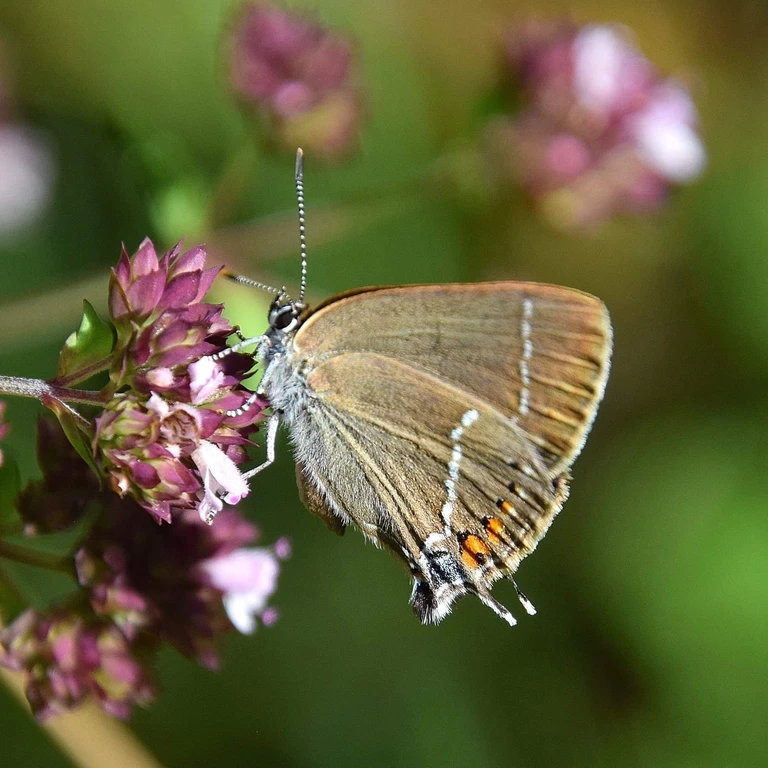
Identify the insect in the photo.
Satyrium spini (also Tuttiola spini)
